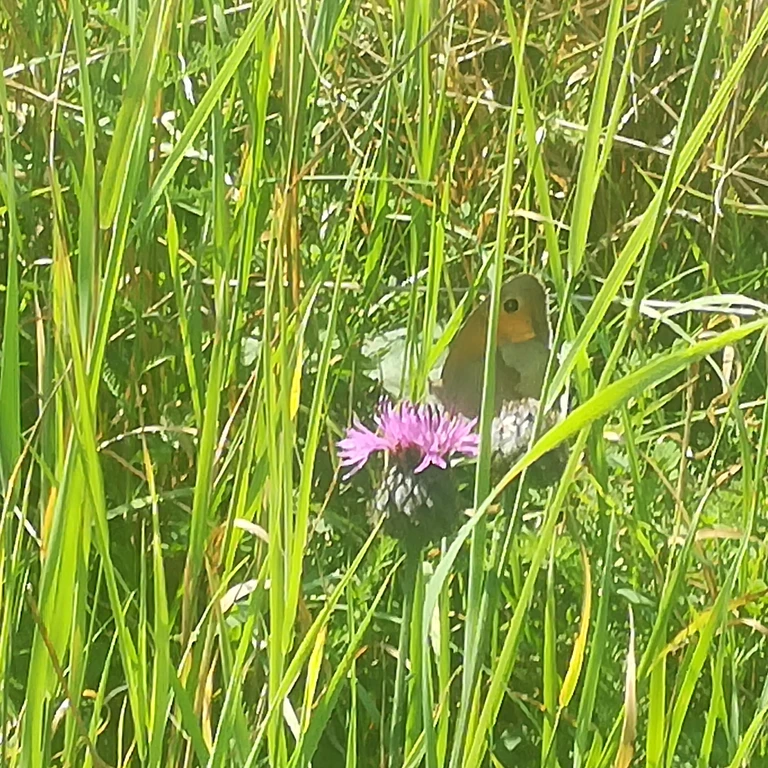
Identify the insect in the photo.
Maniola jurtina
